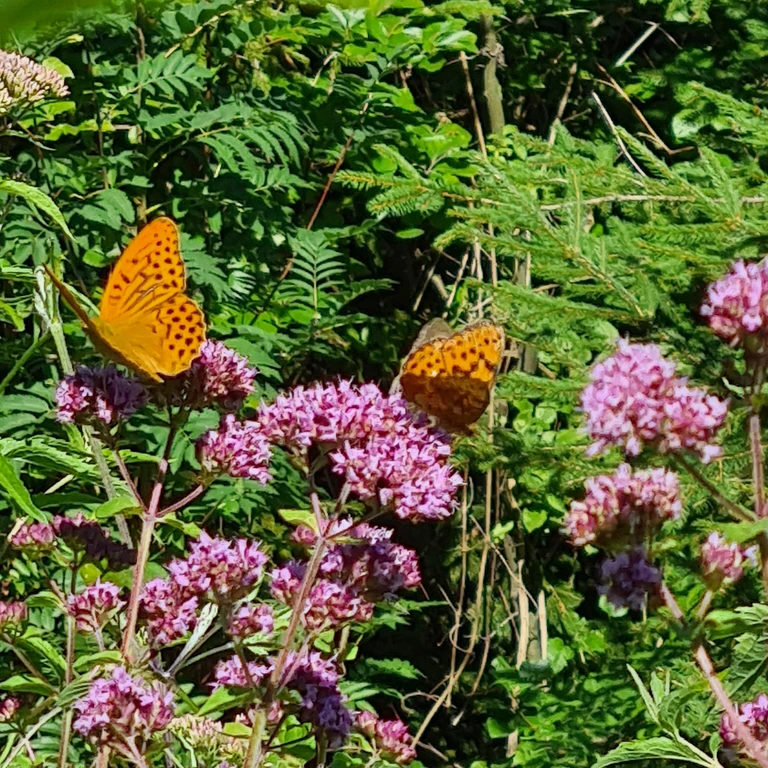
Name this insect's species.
Argynnis paphia
